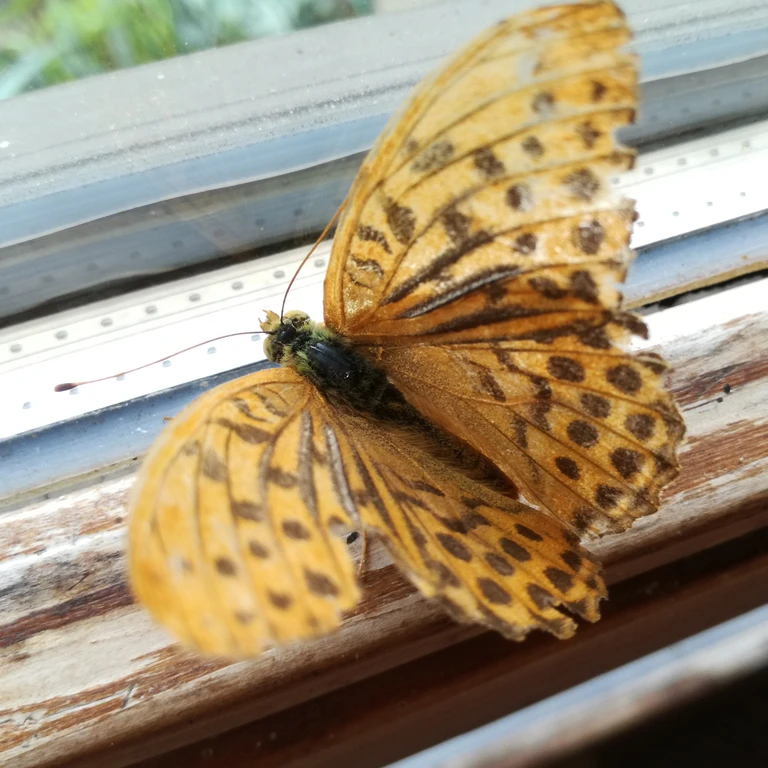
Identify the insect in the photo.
Argynnis paphia
